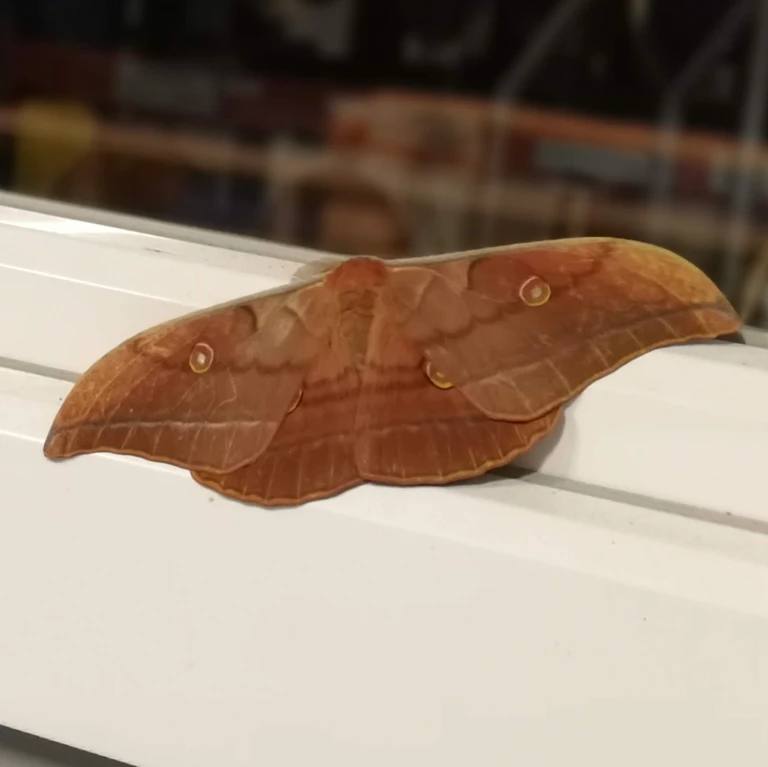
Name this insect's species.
Antheraea yamamai
